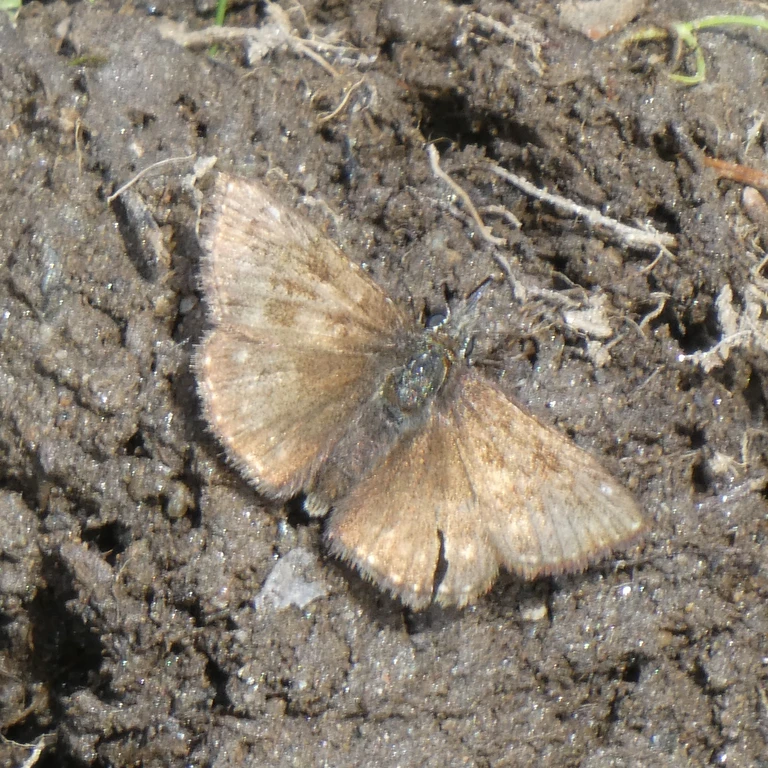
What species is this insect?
Erynnis tages
